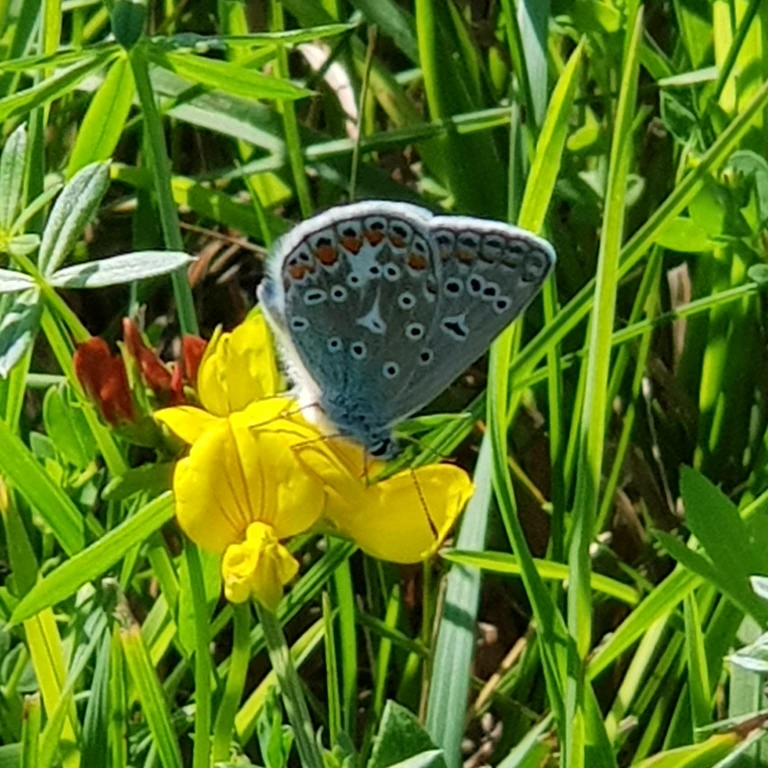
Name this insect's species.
Polyommatus icarus
